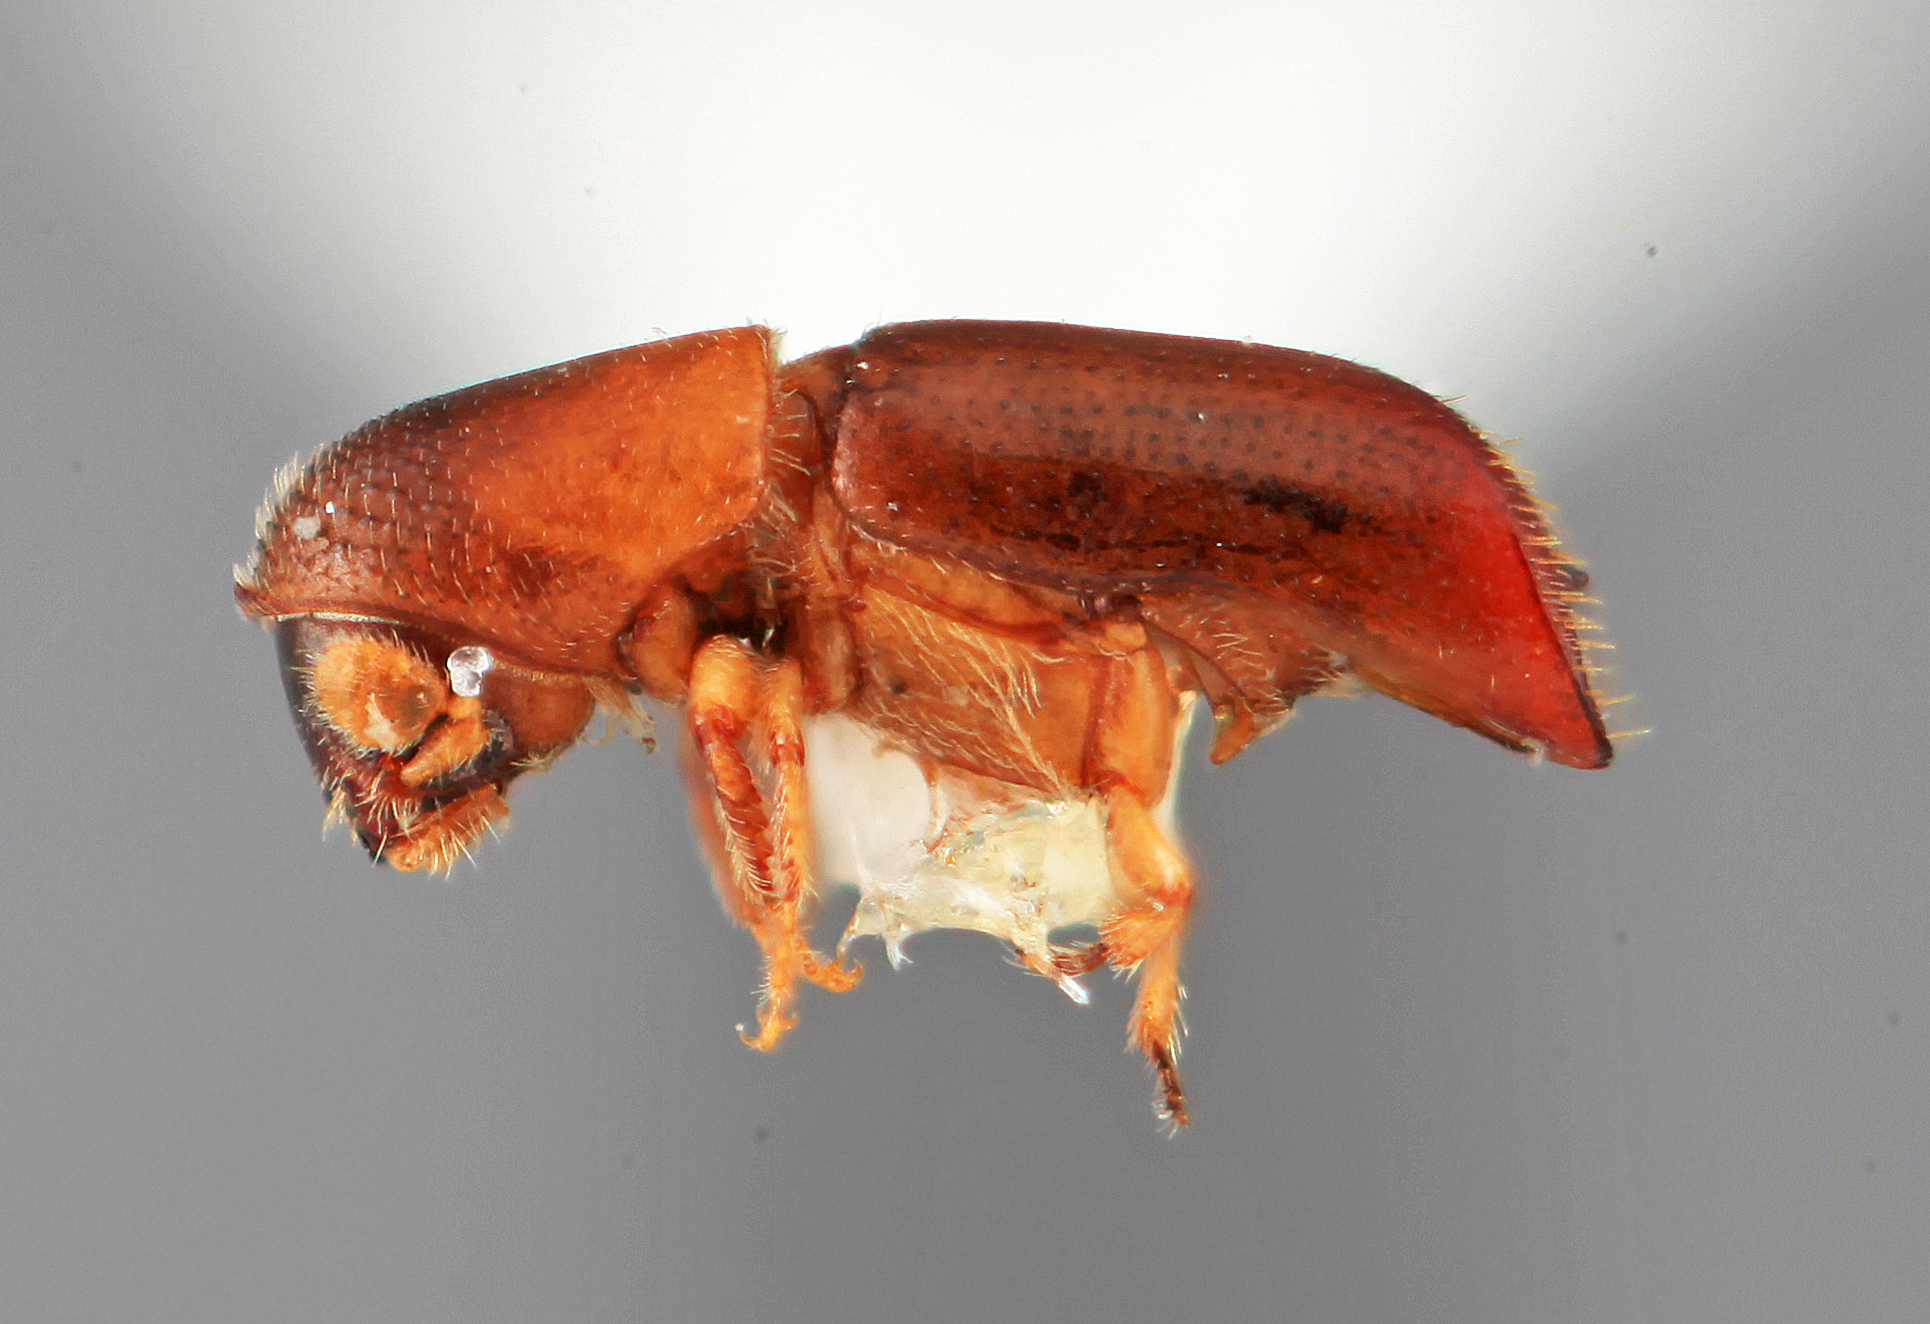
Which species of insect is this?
Monarthrum bituberculatum
